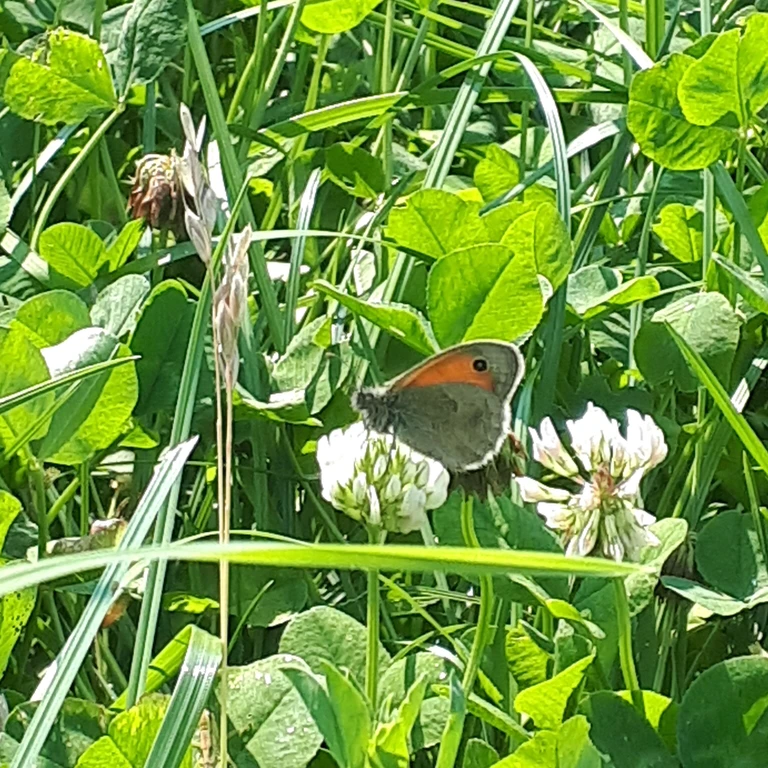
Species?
Coenonympha pamphilus
